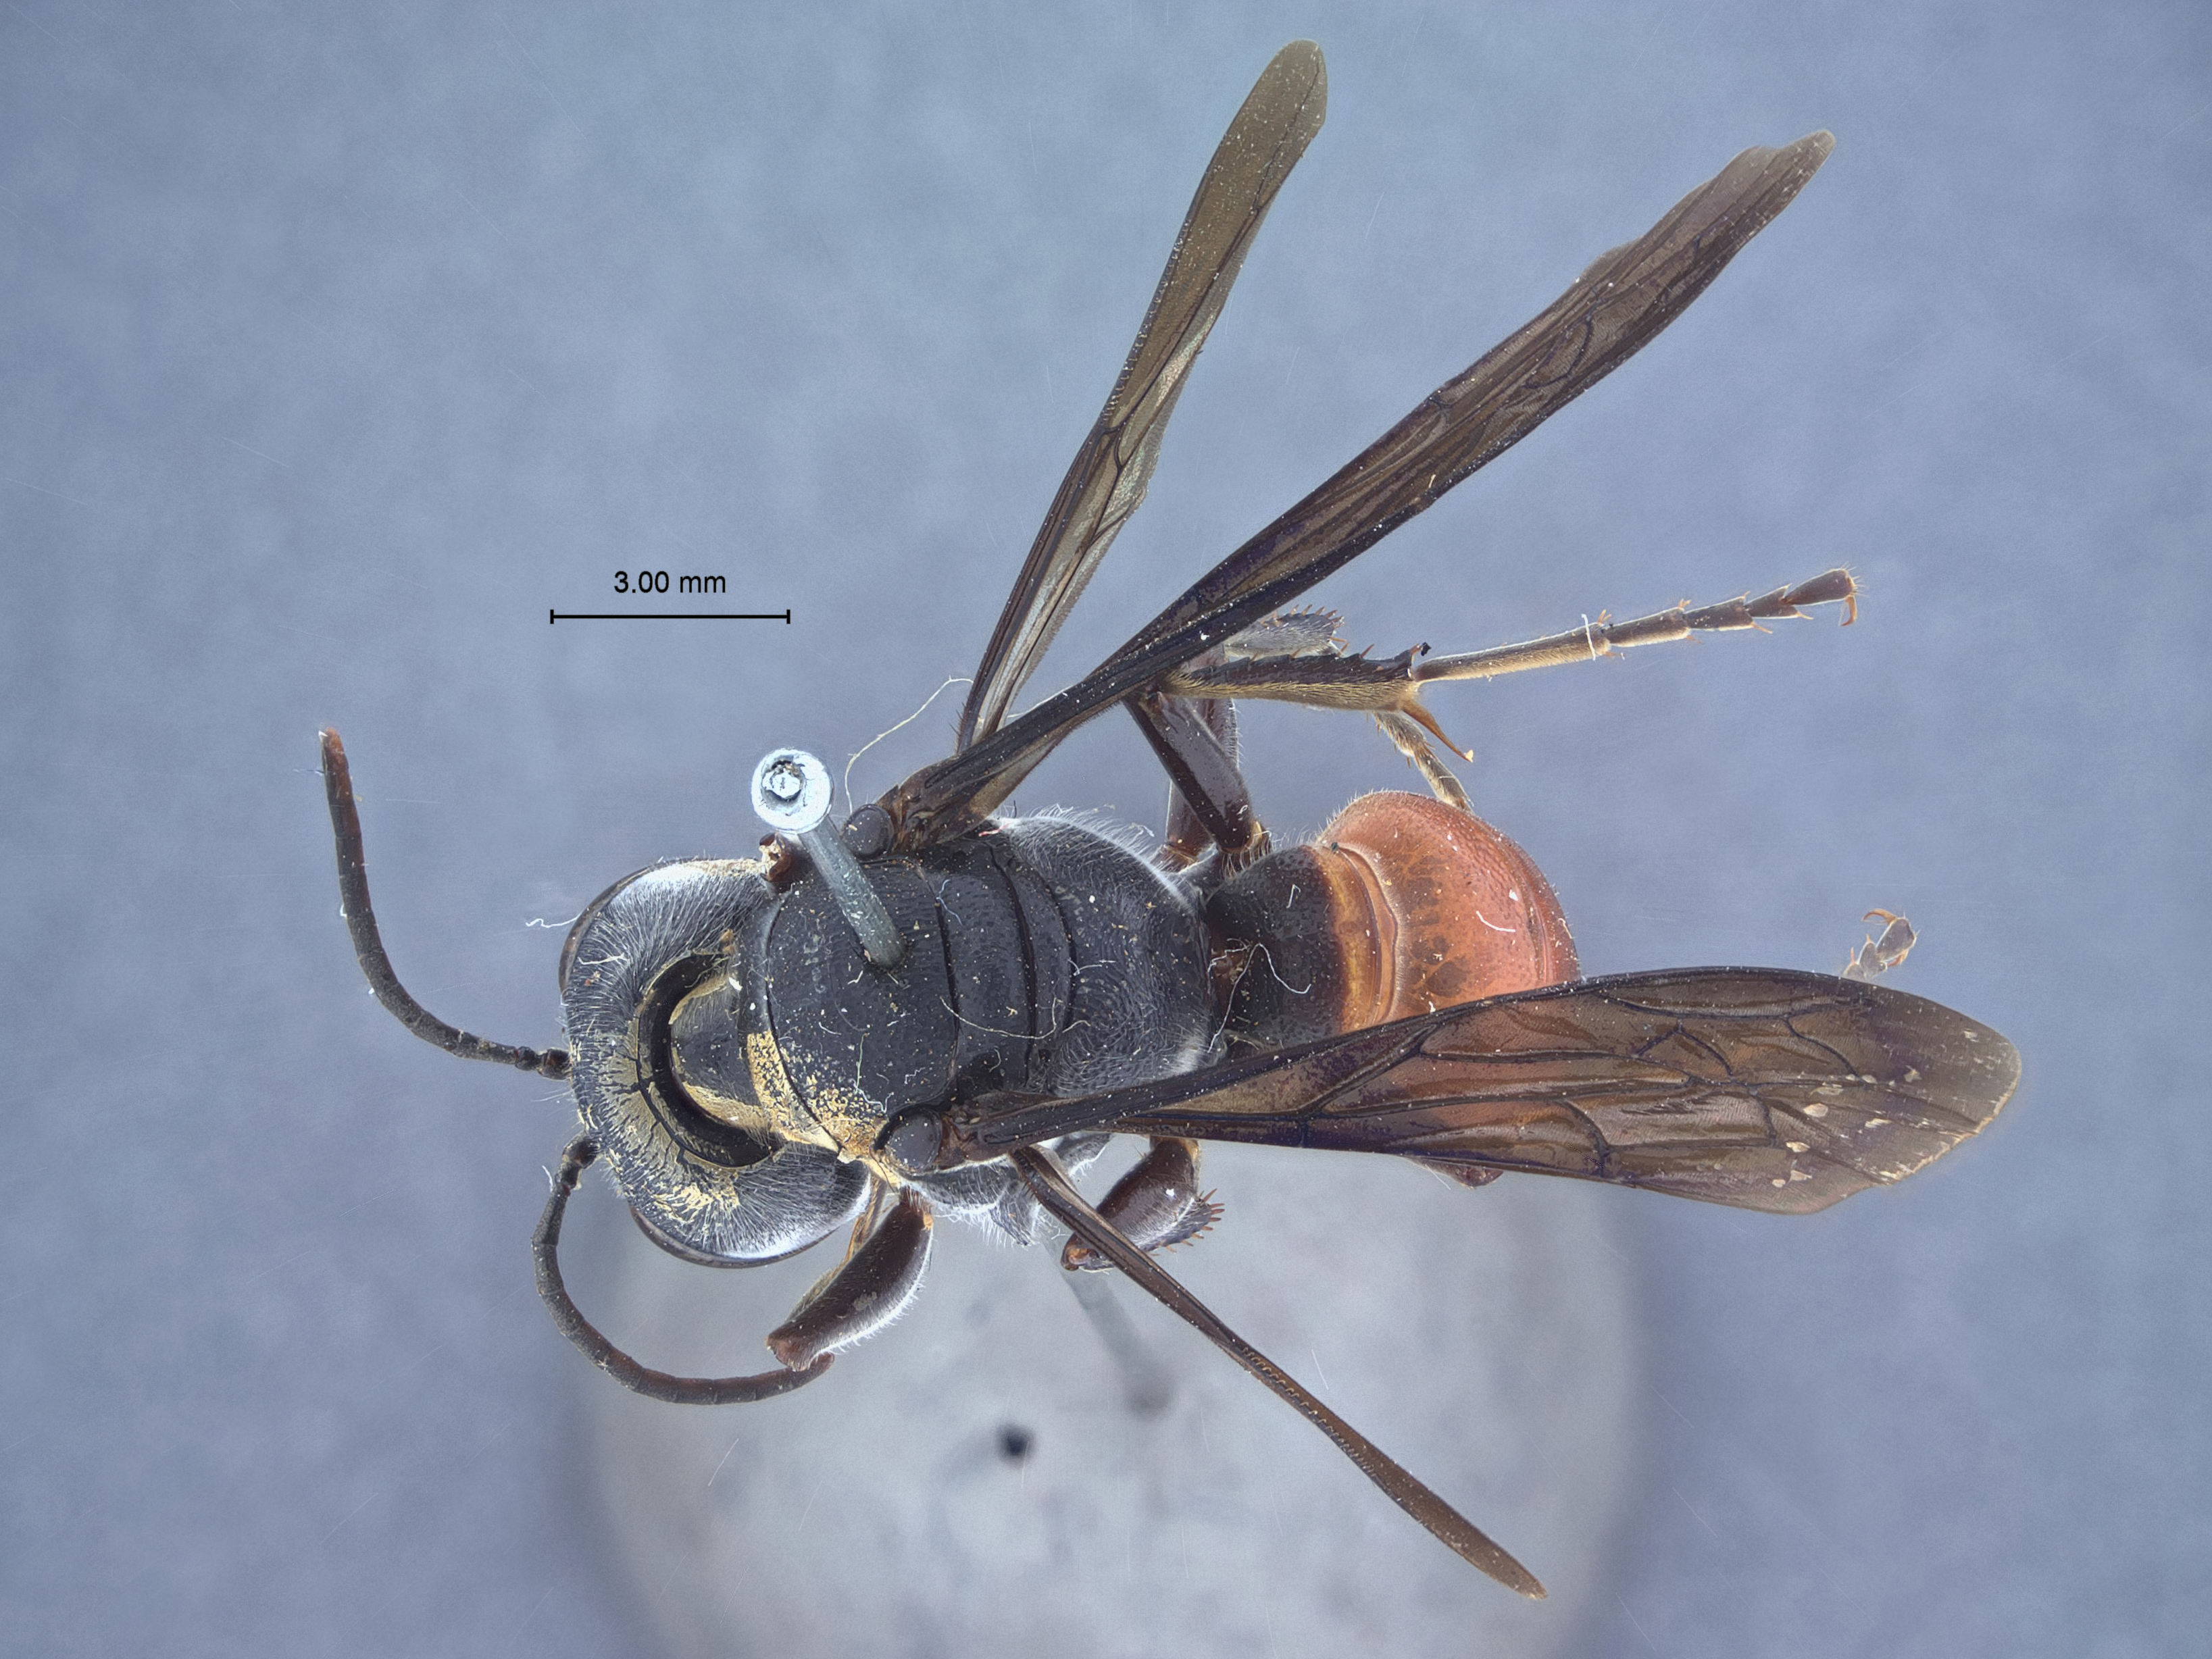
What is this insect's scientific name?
Cercercis angularis
